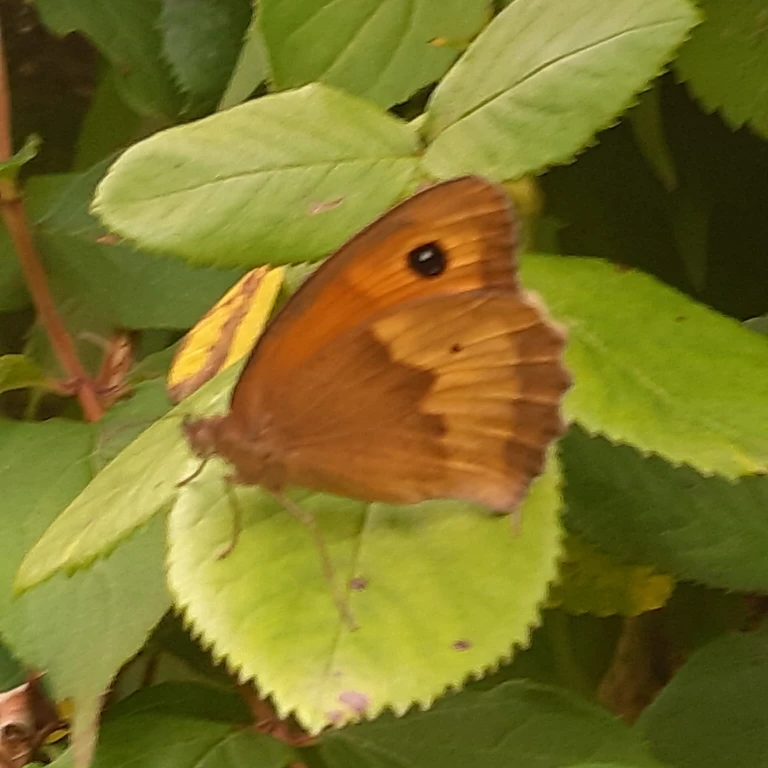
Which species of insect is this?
Maniola jurtina
